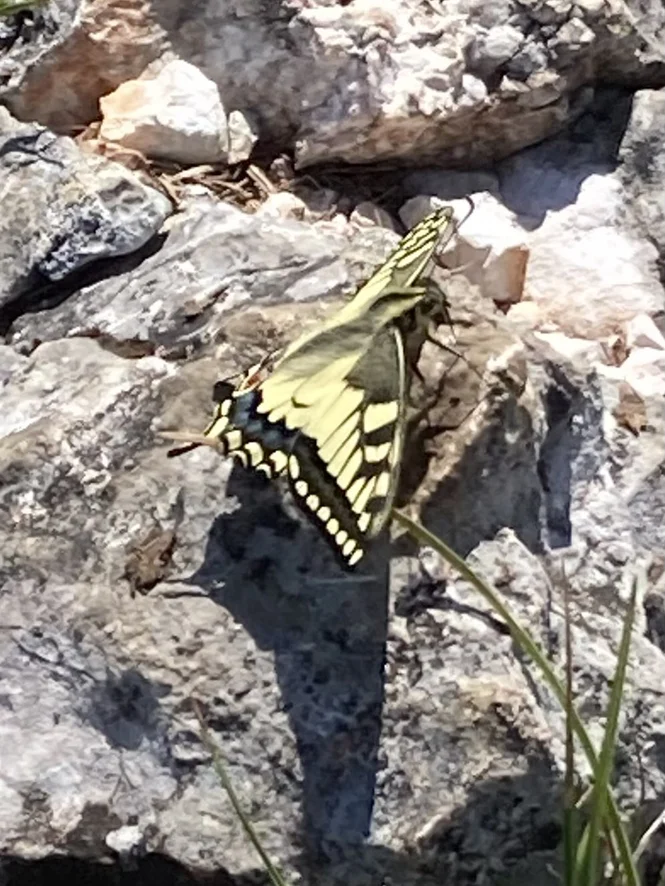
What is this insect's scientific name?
Papilio machaon
